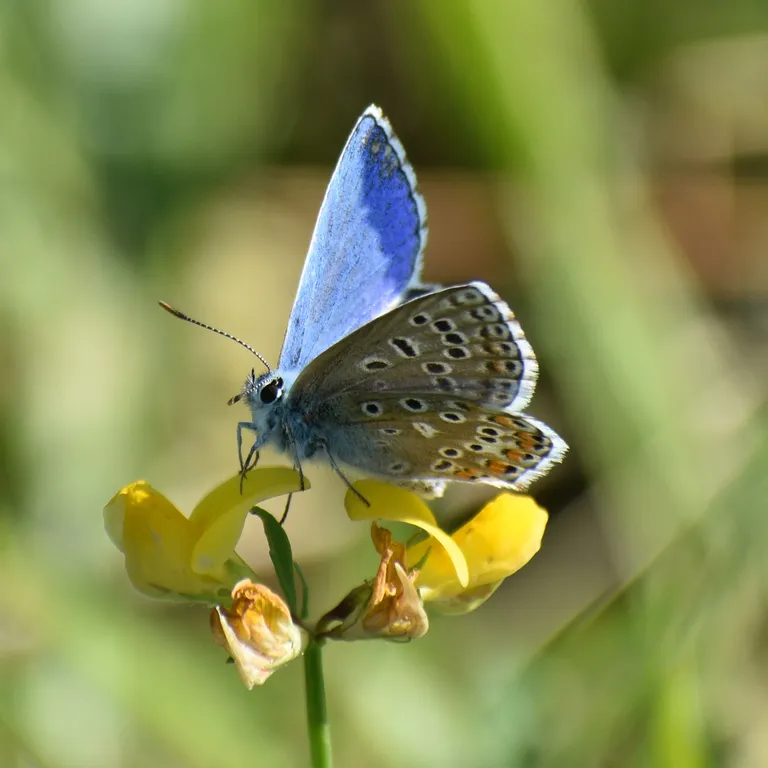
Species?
Lysandra bellargus
